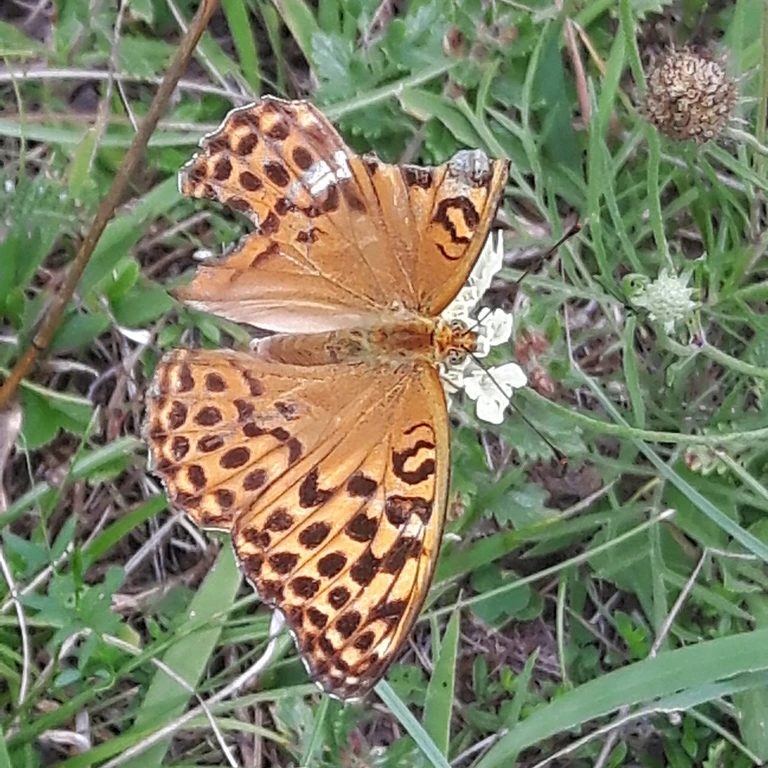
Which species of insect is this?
Argynnis paphia
